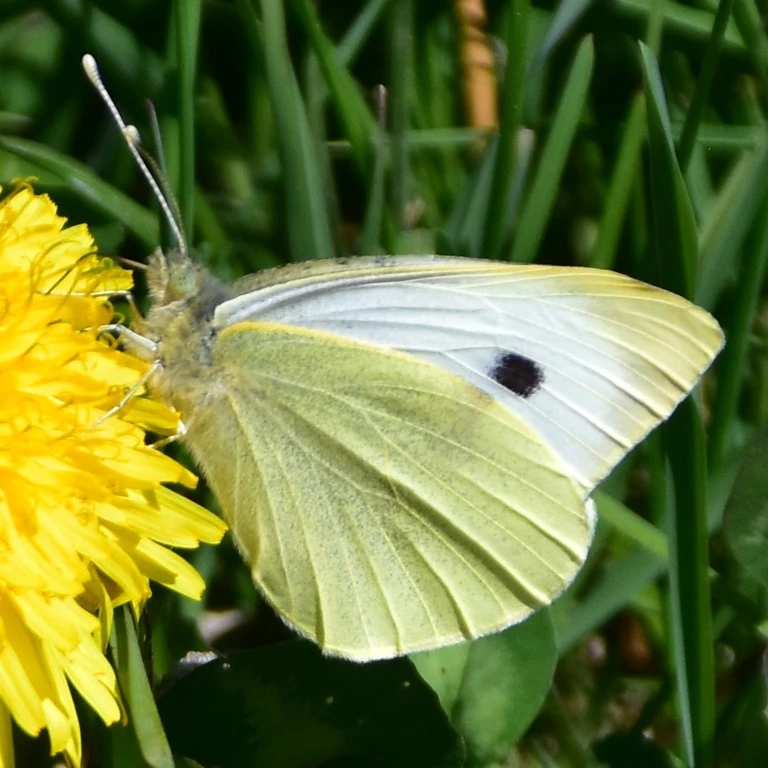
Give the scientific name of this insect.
Pieris brassicae
